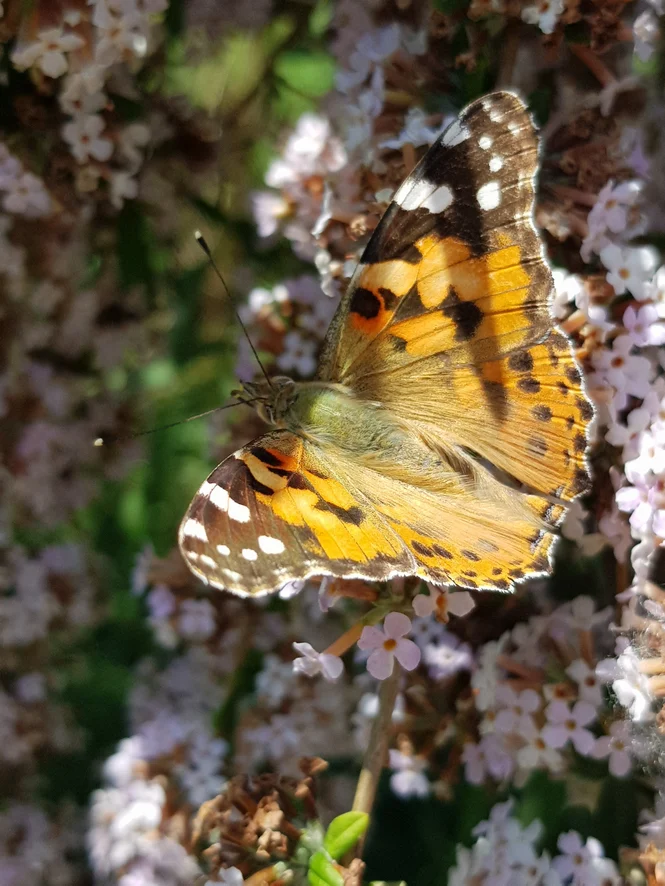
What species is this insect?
Vanessa cardui
